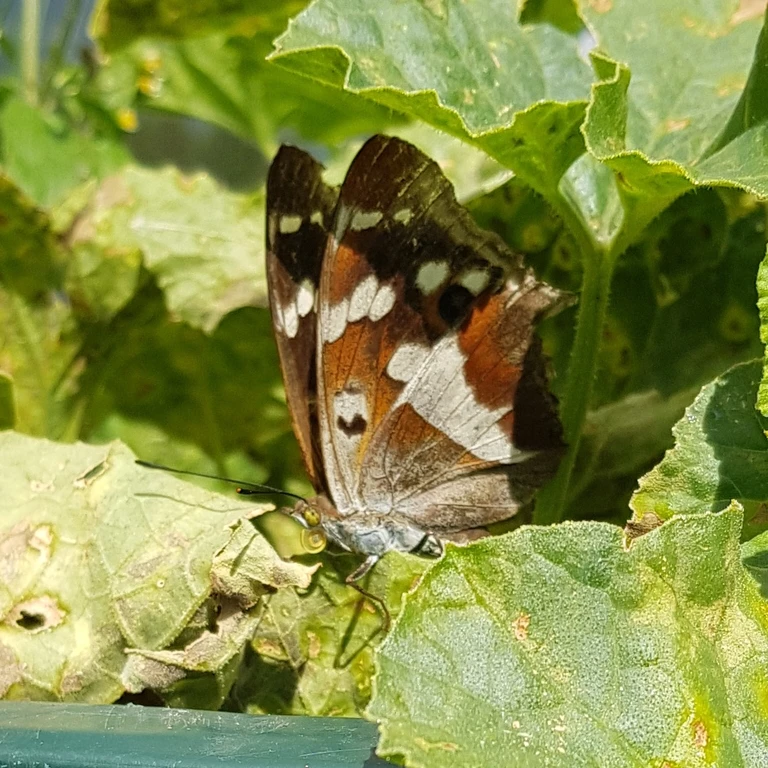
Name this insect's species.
Apatura iris
